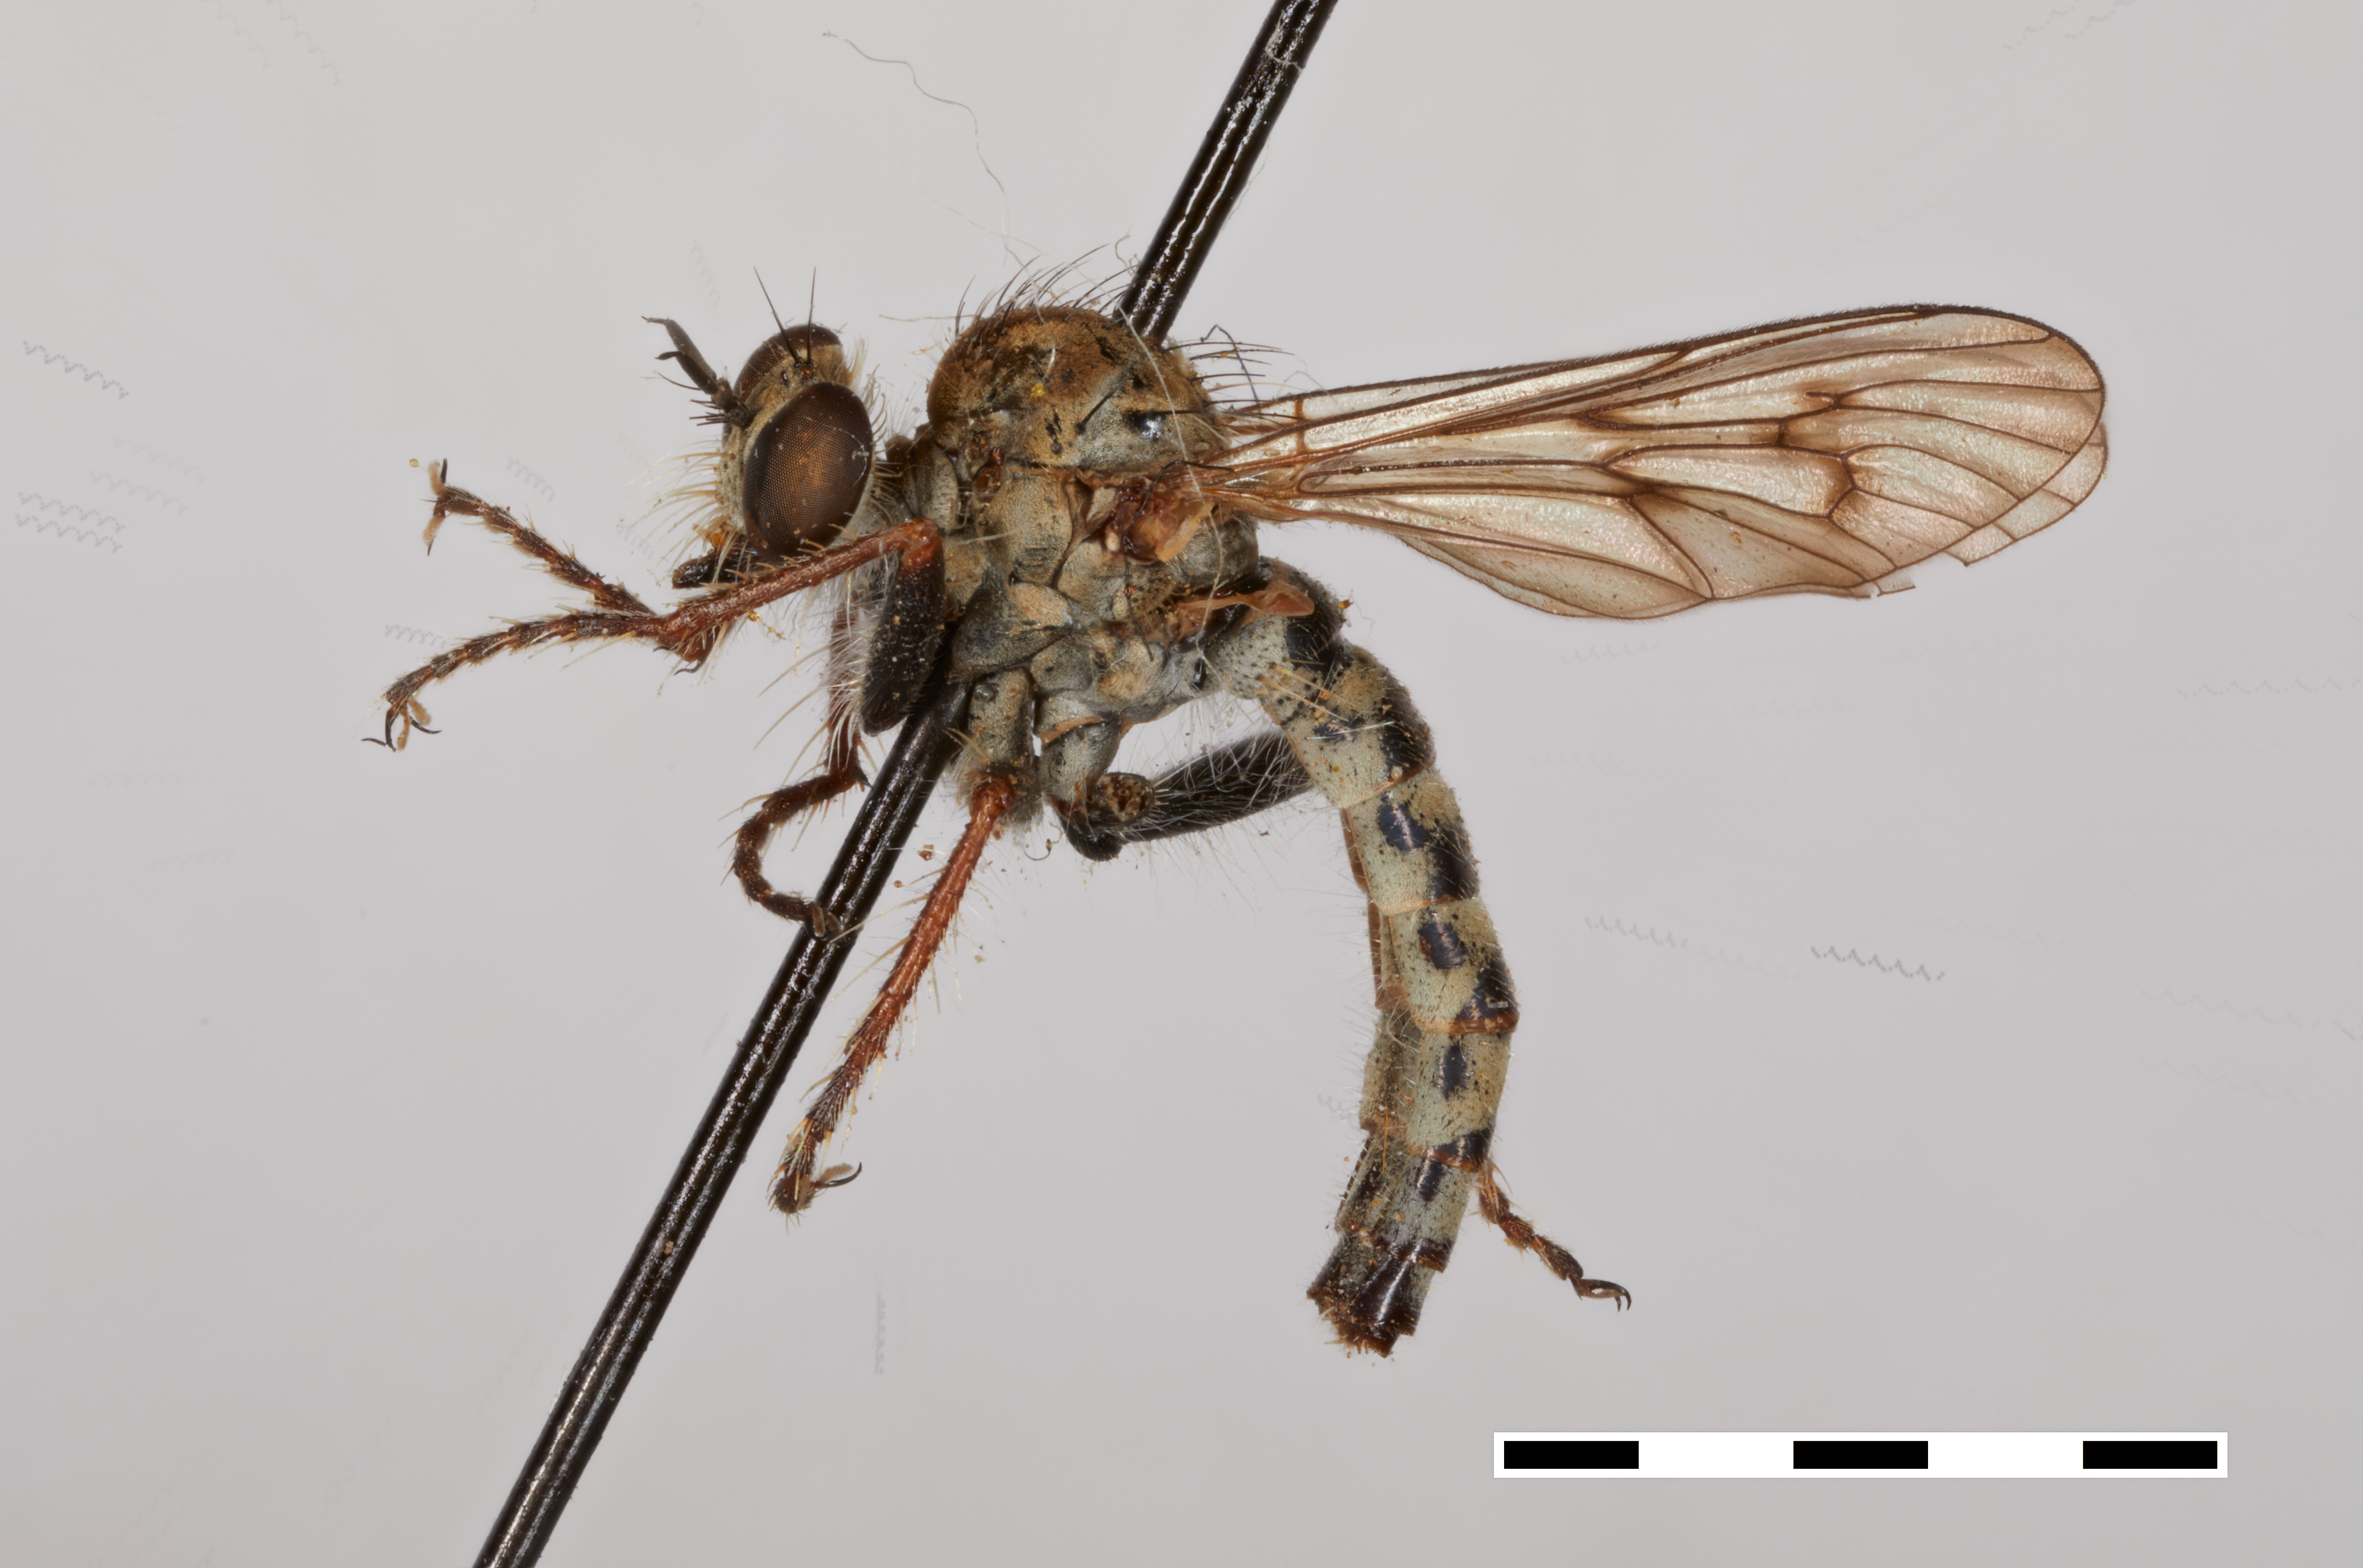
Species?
Cophura highlandicus
